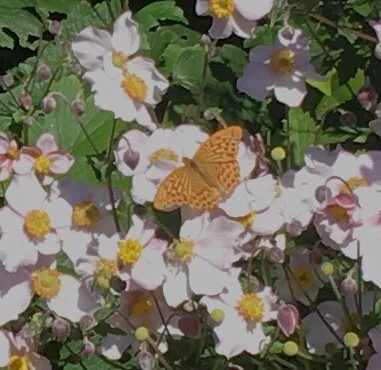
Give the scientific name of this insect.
Argynnis paphia
